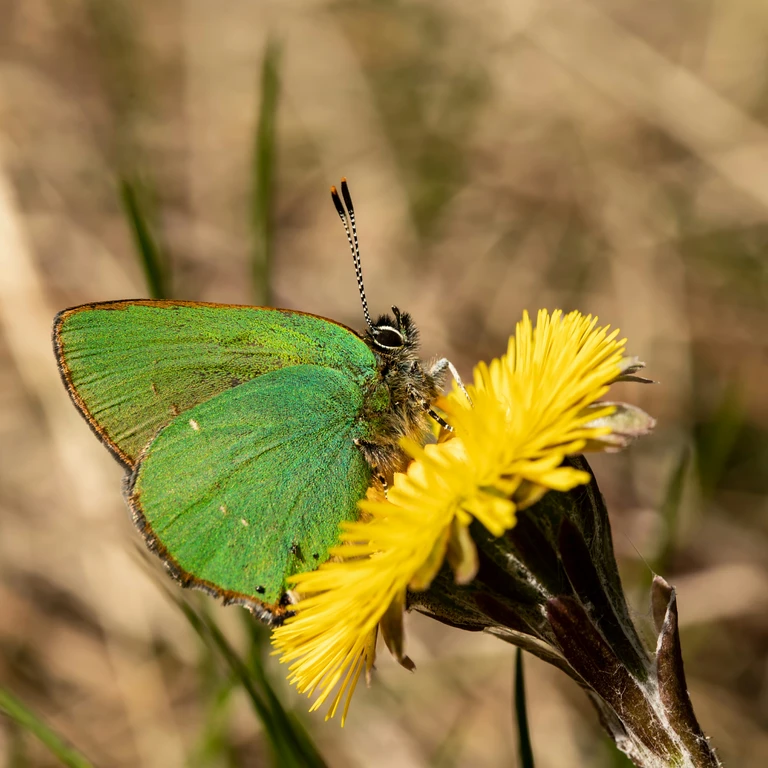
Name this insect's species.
Callophrys rubi
